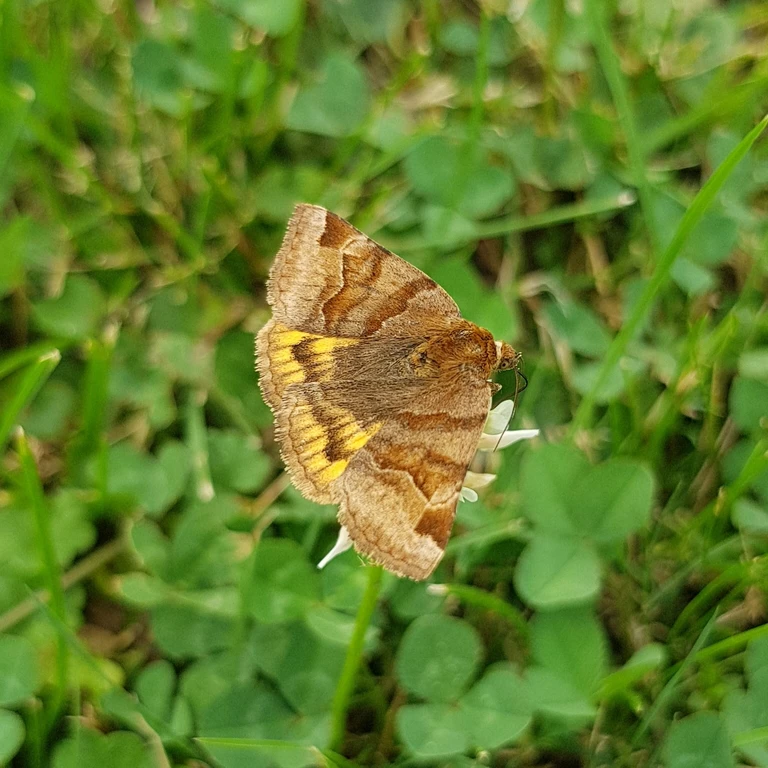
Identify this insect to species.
Euclidia glyphica
